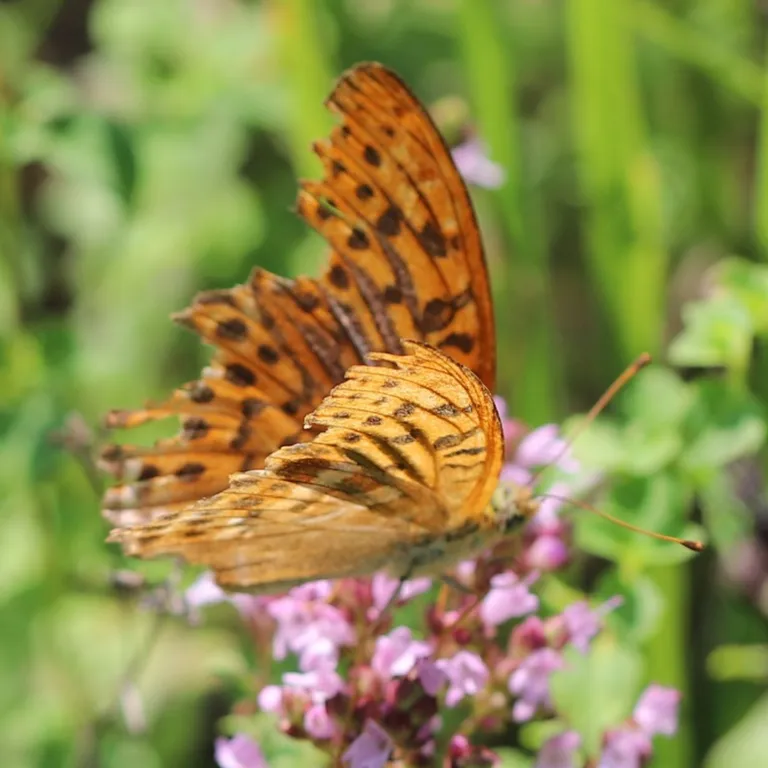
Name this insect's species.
Argynnis paphia
